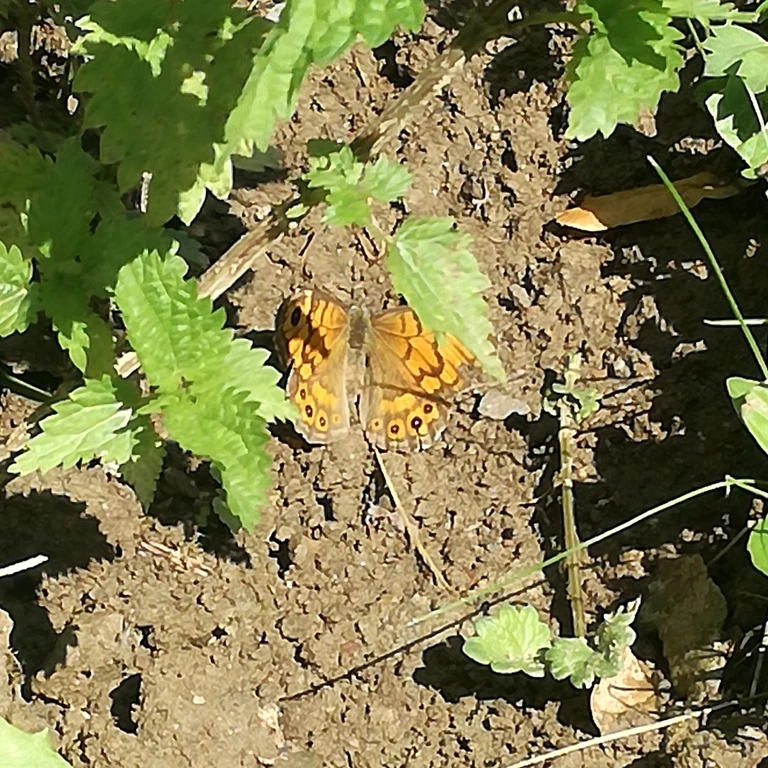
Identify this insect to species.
Lasiommata megera (also Pararge megera)
